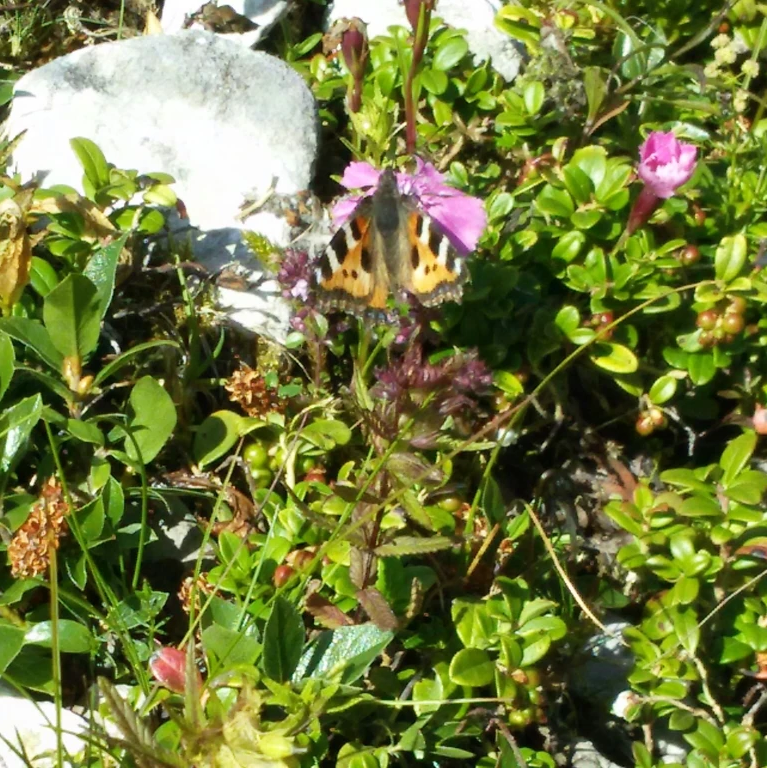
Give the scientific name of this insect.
Aglais urticae
